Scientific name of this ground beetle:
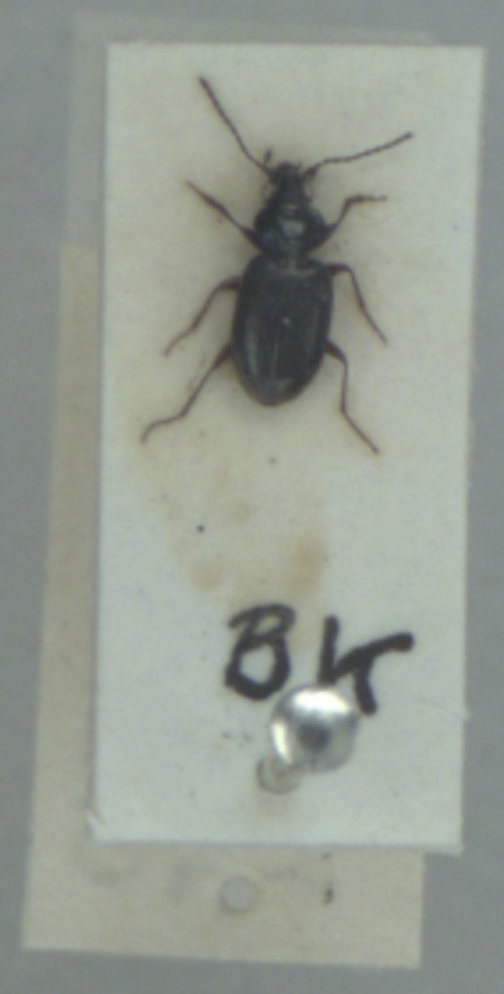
Bembidion lunulatum
